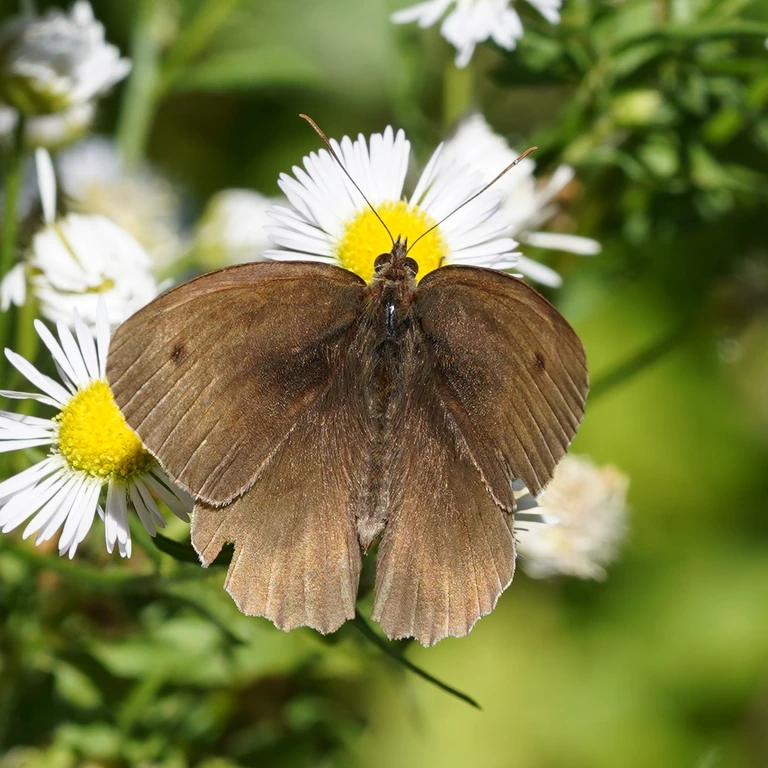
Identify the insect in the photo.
Maniola jurtina
